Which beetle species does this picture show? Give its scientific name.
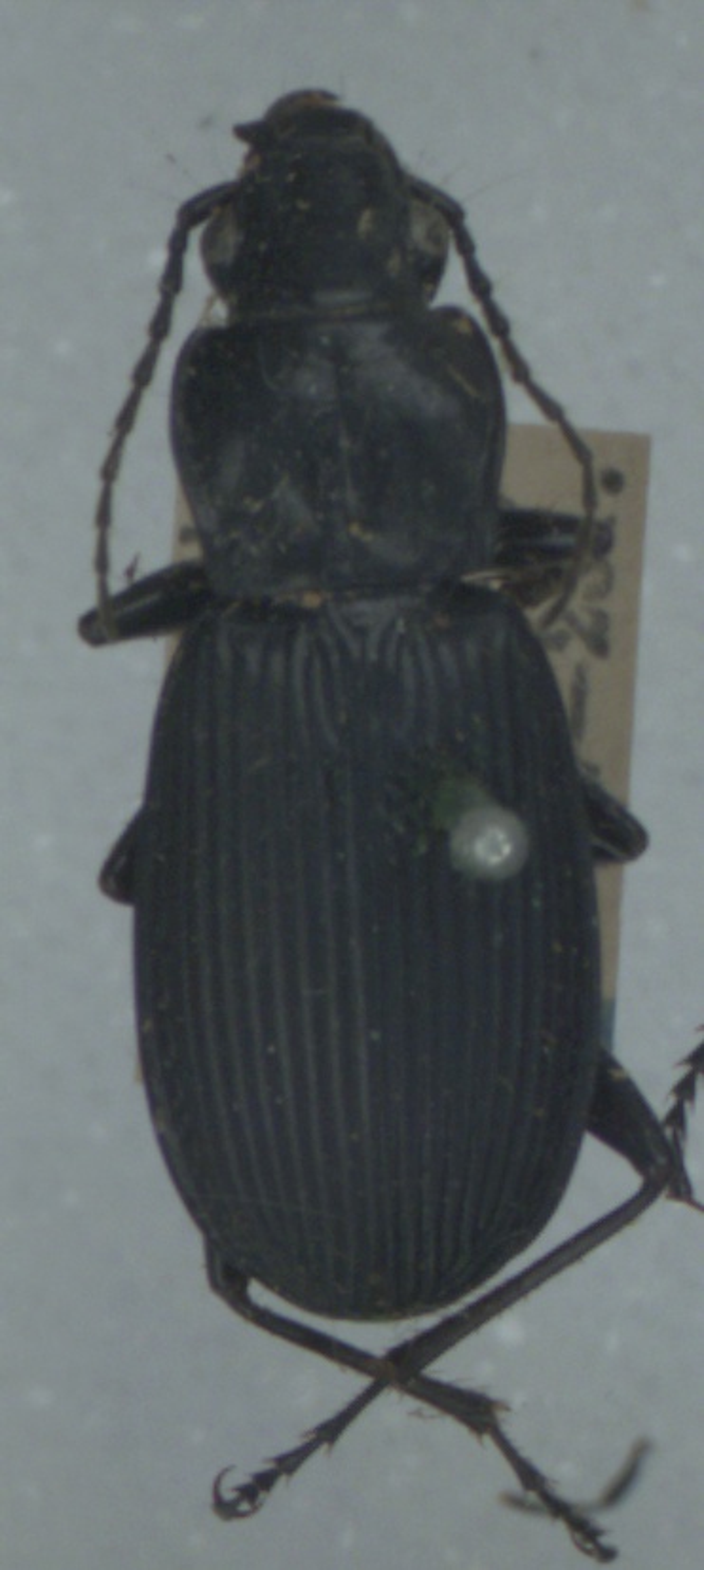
Pterostichus niger
